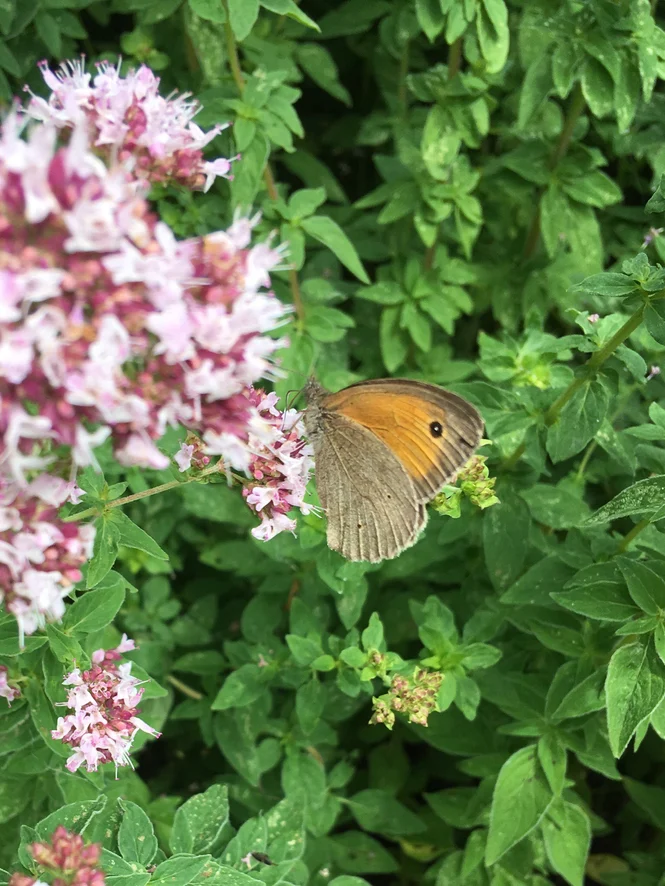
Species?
Maniola jurtina
